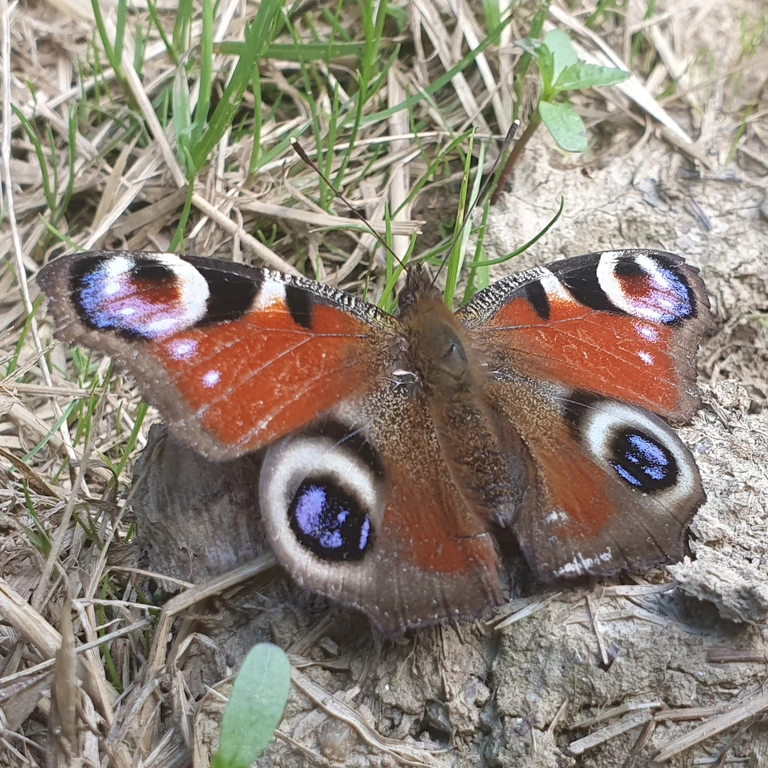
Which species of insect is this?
Aglais io
